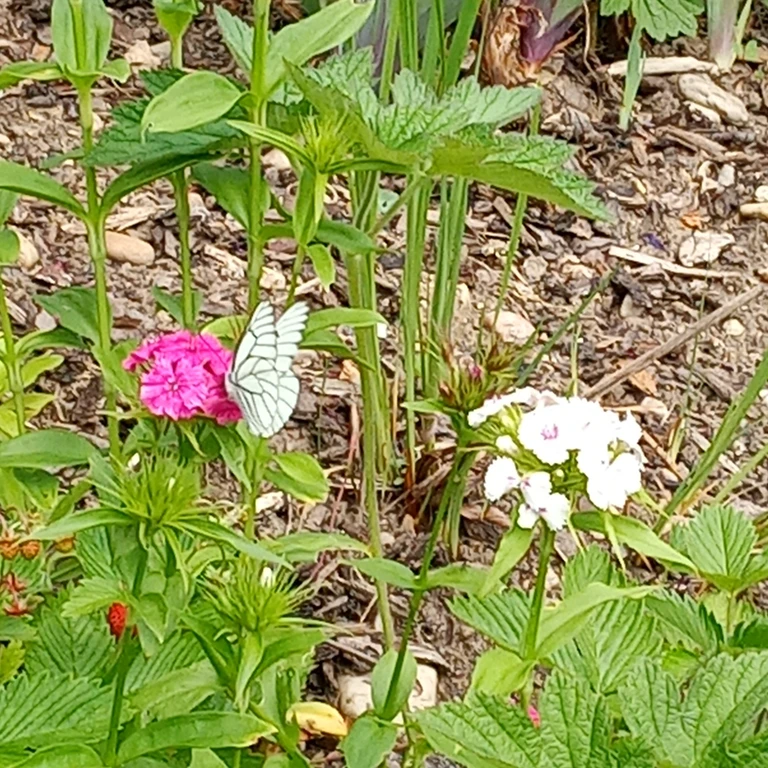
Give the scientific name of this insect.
Aporia crataegi
